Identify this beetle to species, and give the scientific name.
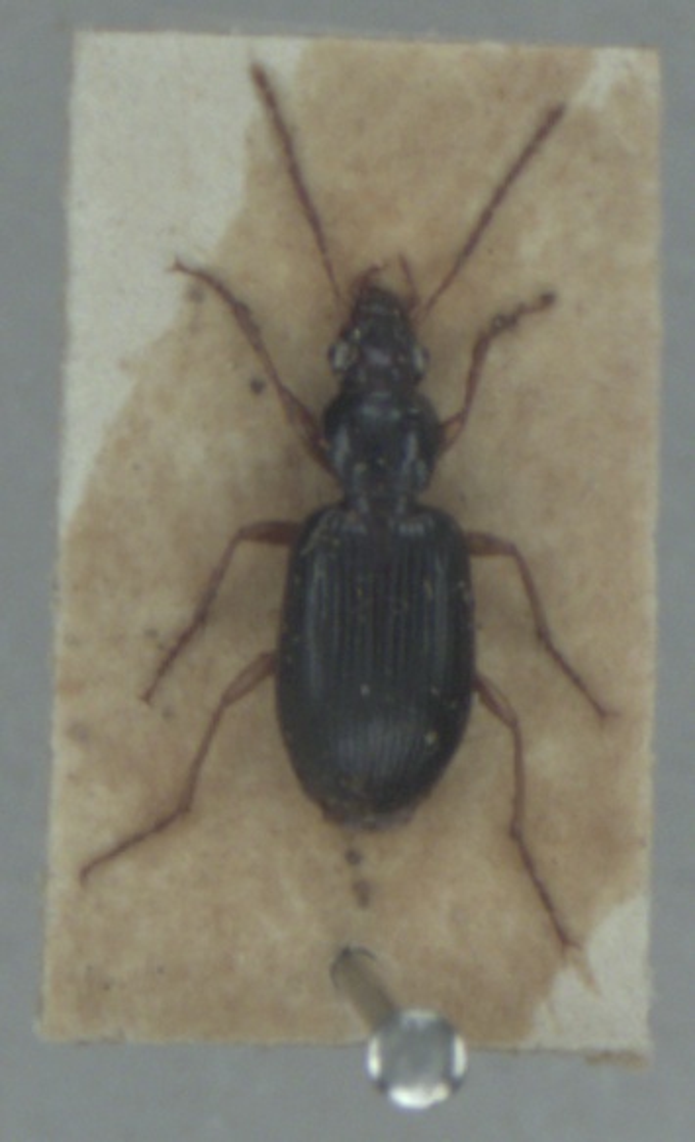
Paranchus albipes
